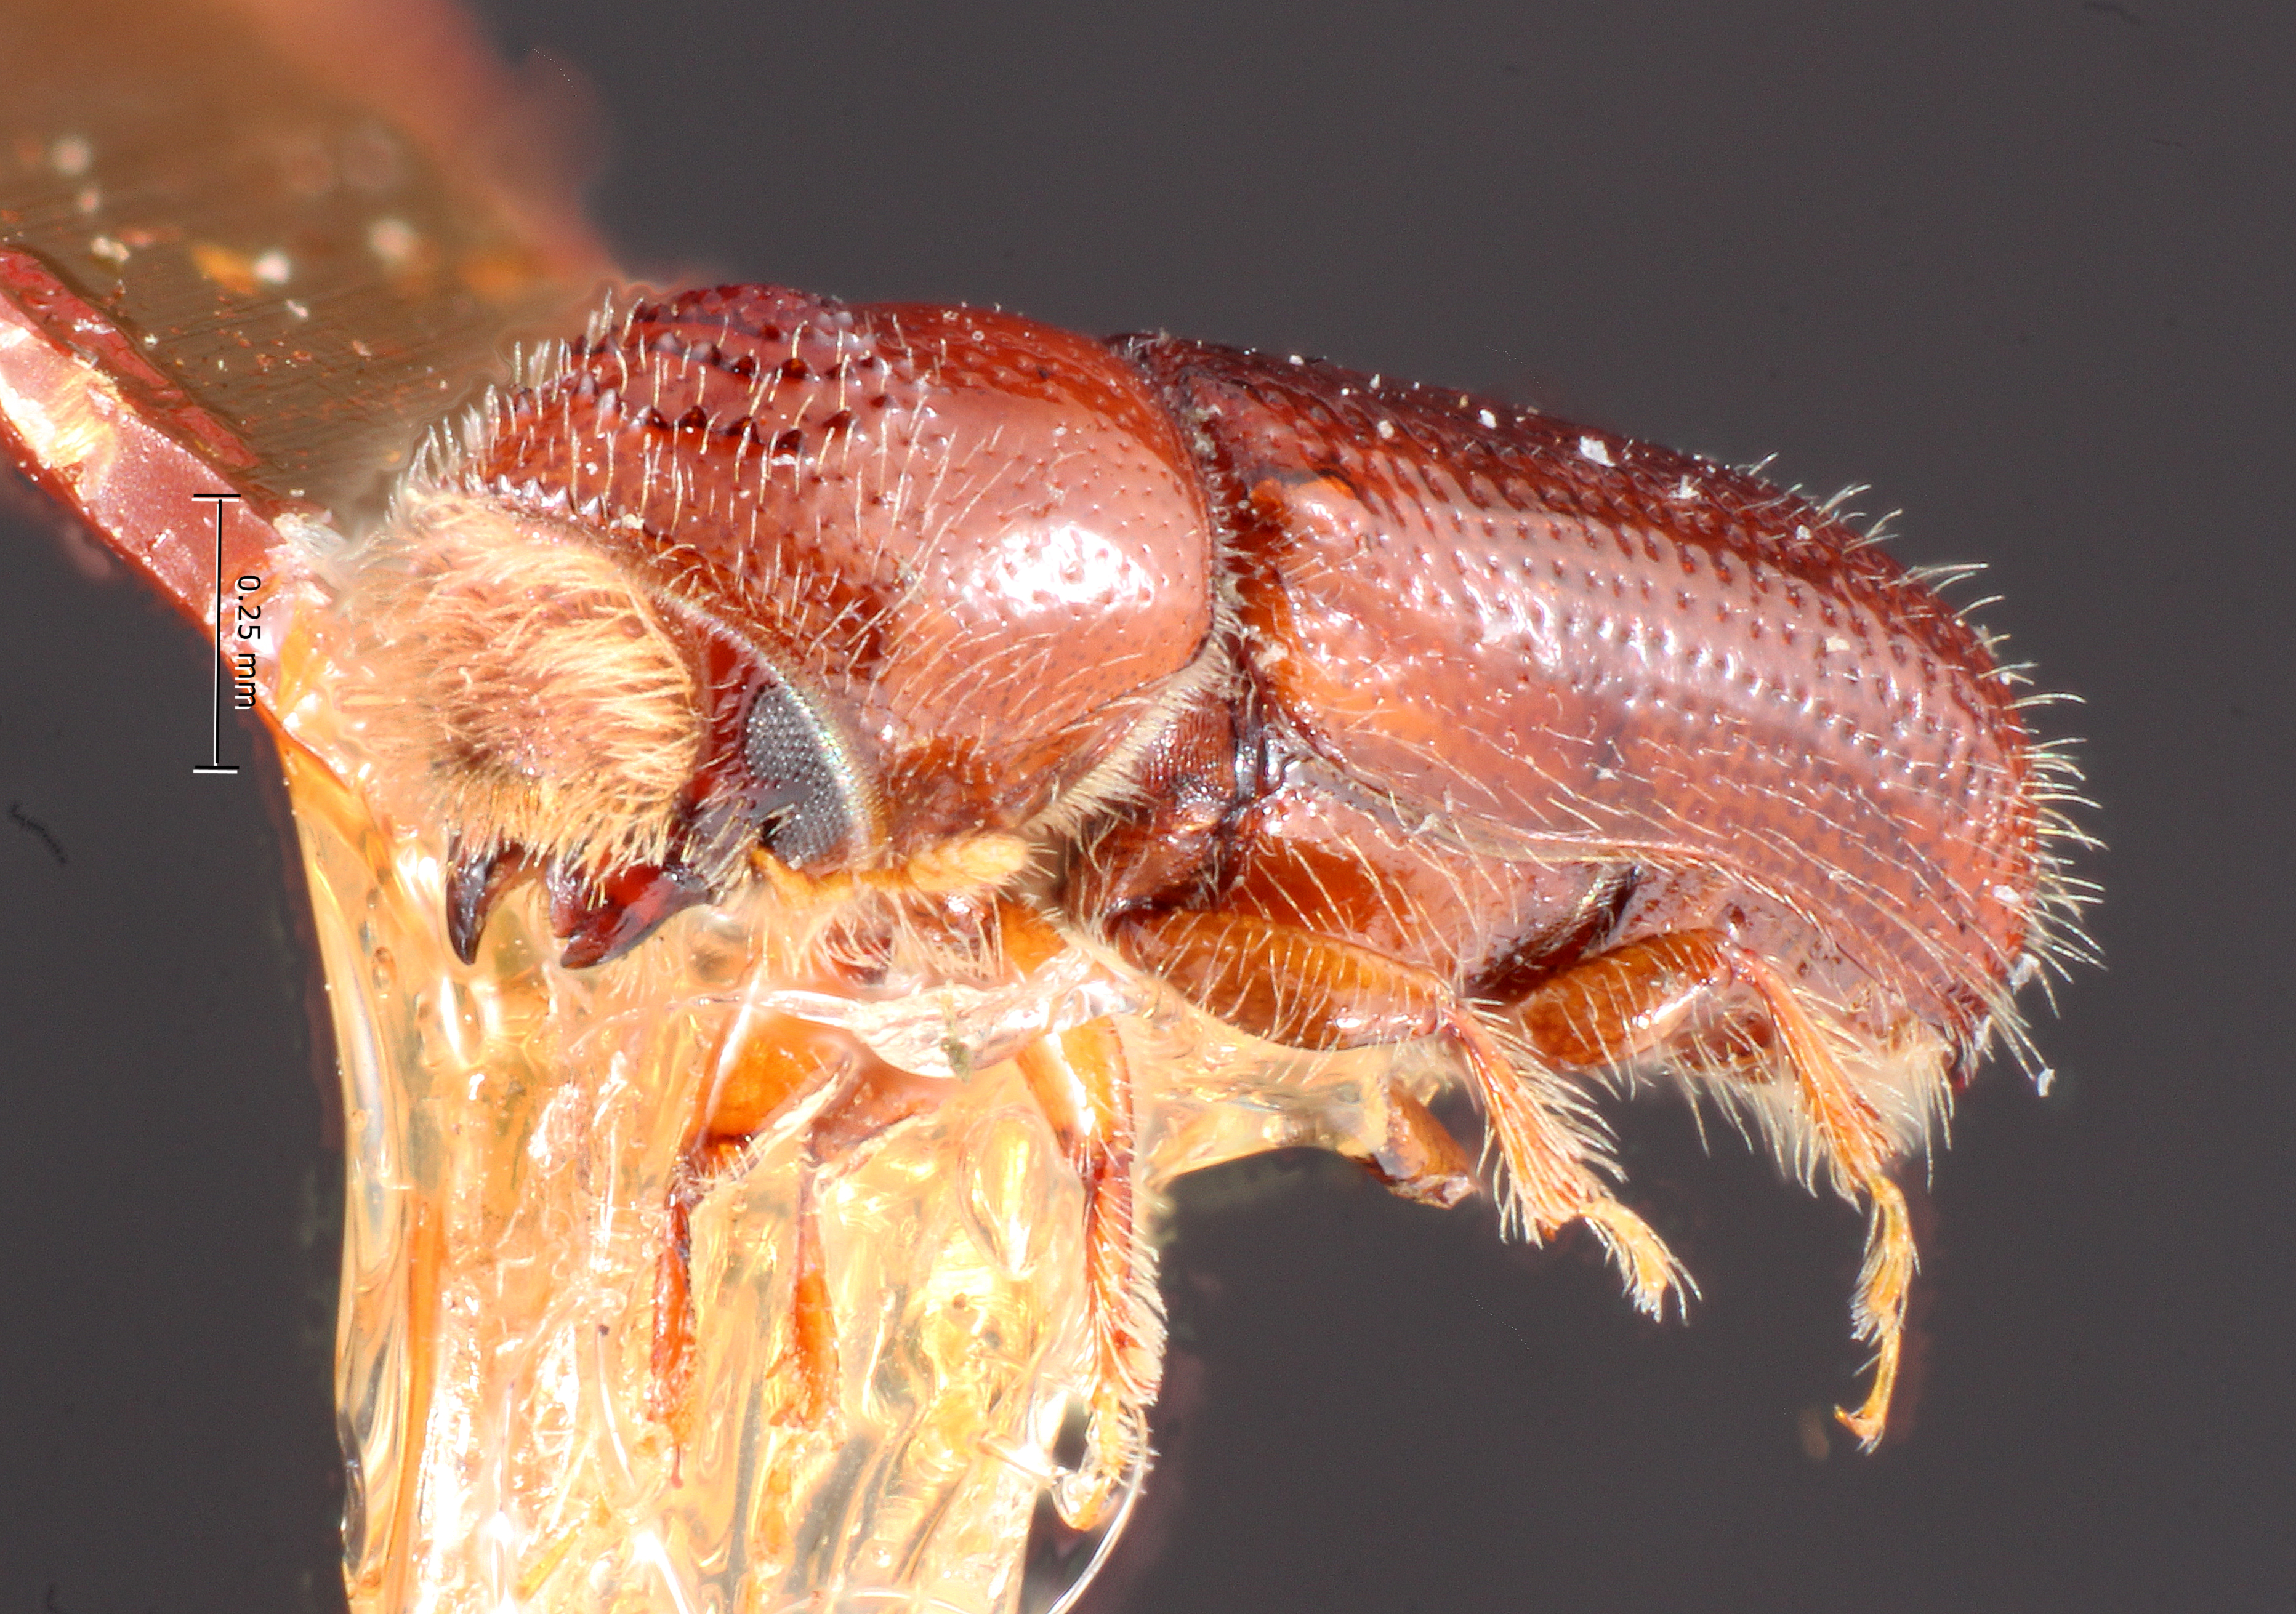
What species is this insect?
Pityophthorus acutus
